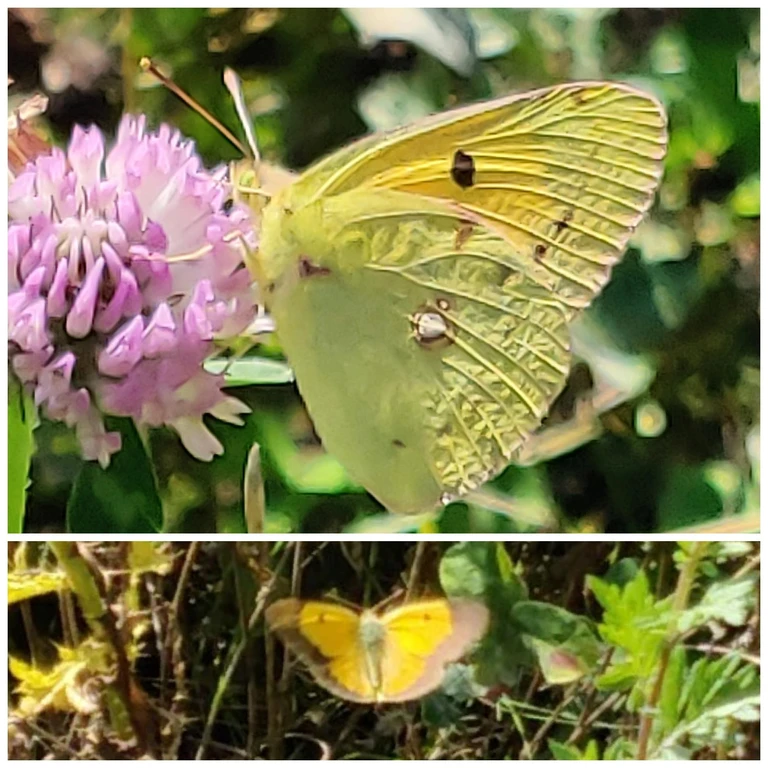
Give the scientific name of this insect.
Colias croceus
